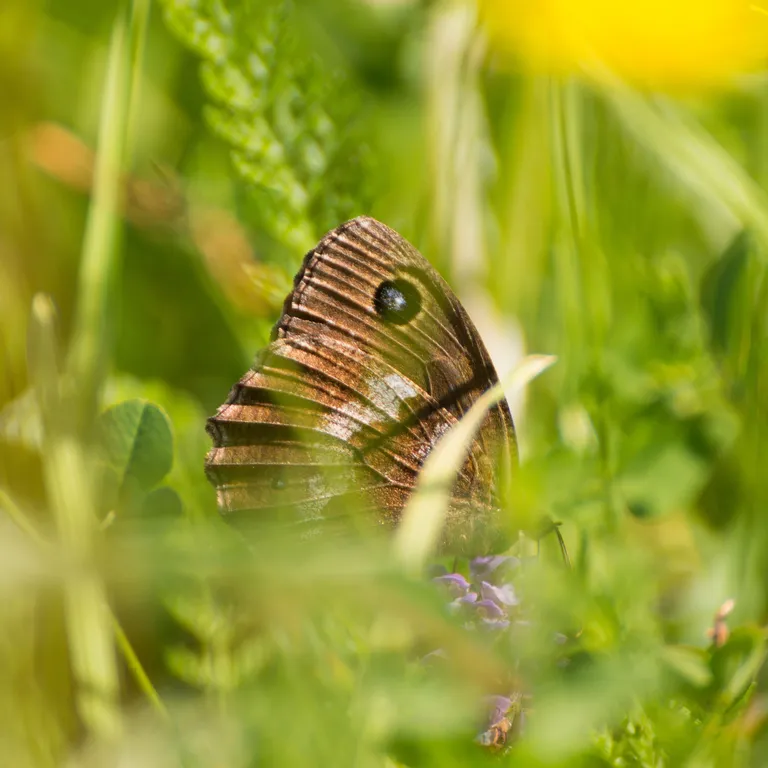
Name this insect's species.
Minois dryas
